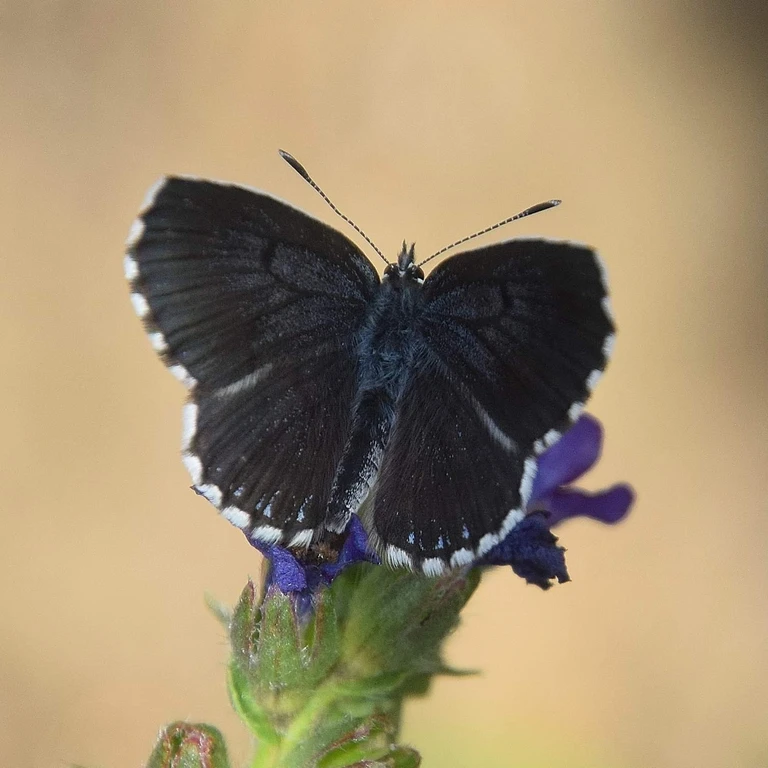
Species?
Scolitantides orion
